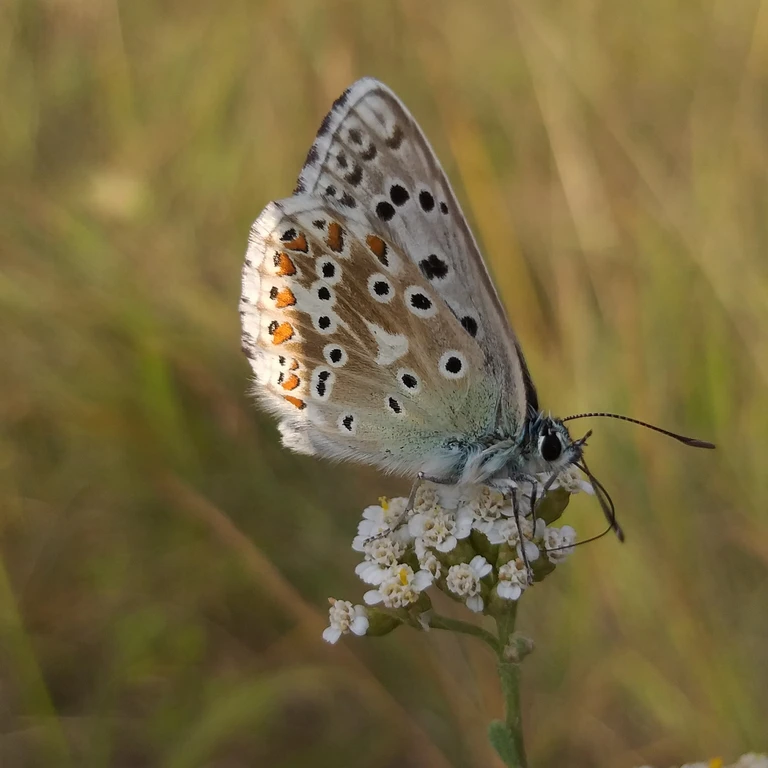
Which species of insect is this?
Lysandra coridon
